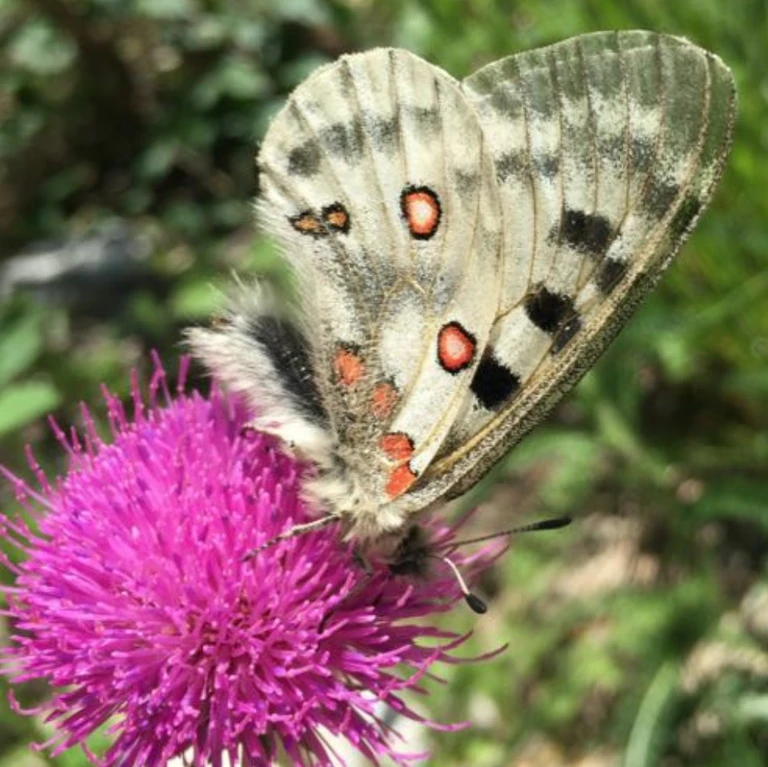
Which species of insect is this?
Parnassius apollo
